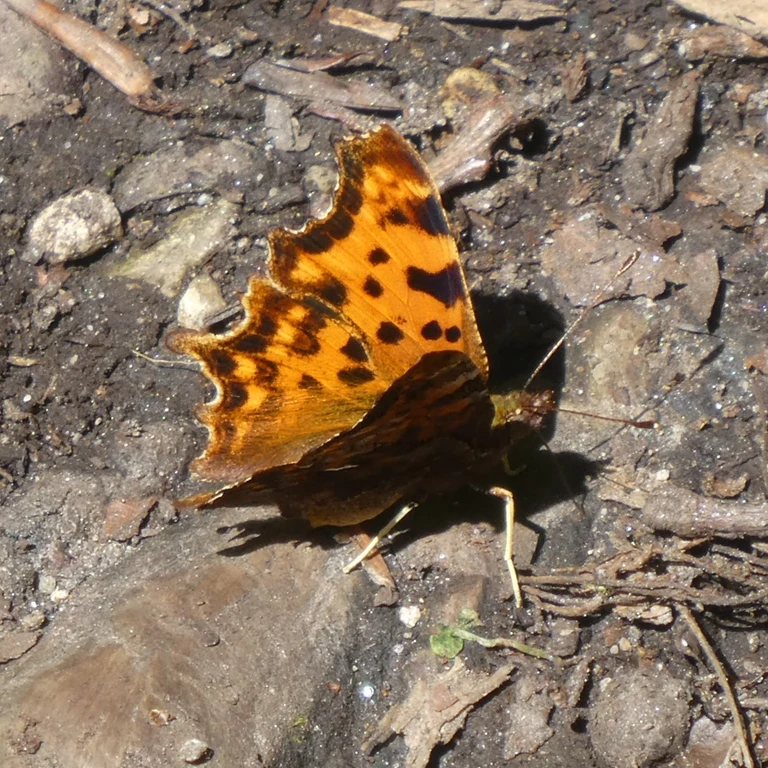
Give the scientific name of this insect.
Polygonia c-album
